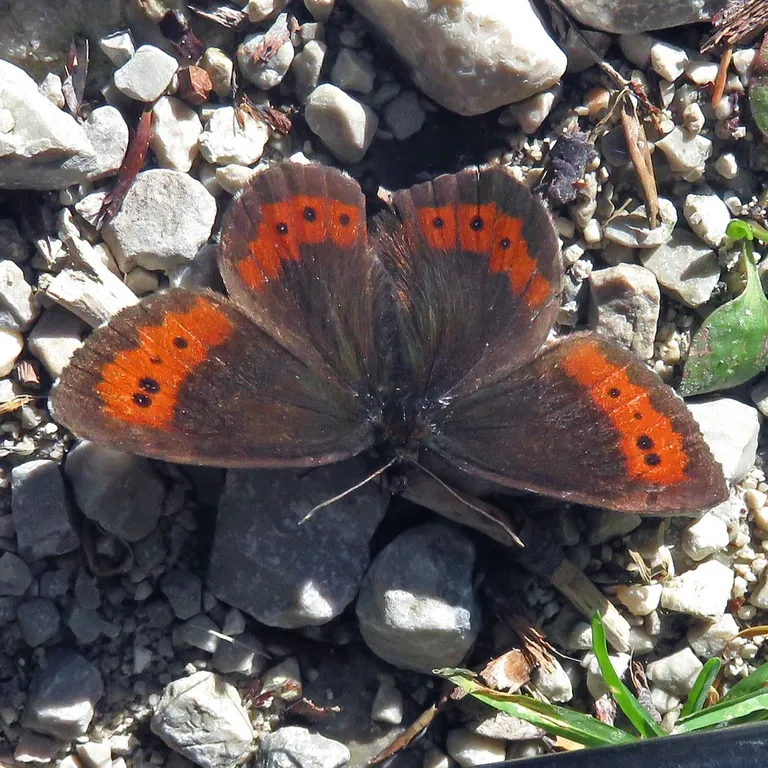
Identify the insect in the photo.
Erebia ligea
